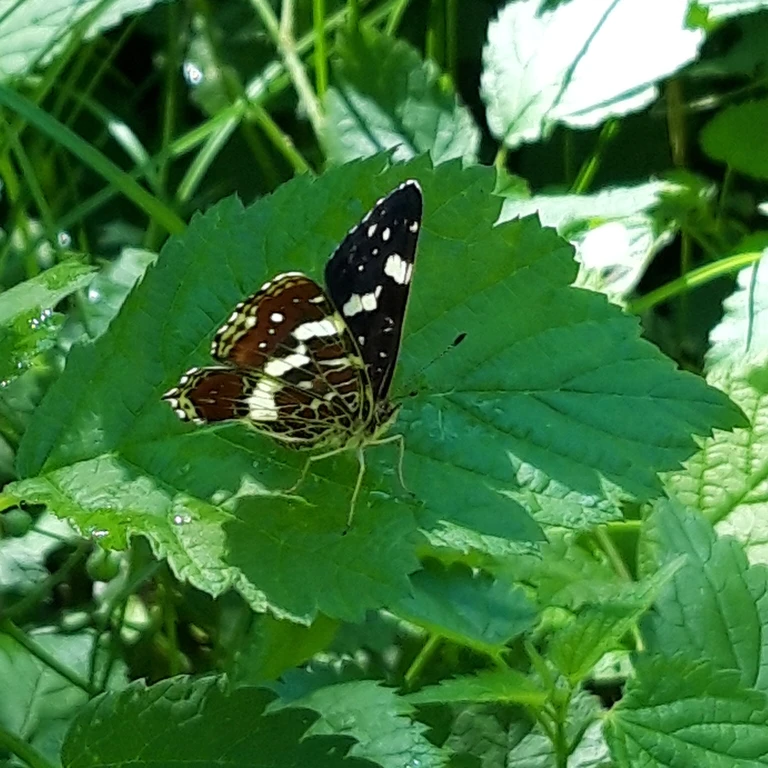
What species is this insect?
Araschnia levana
